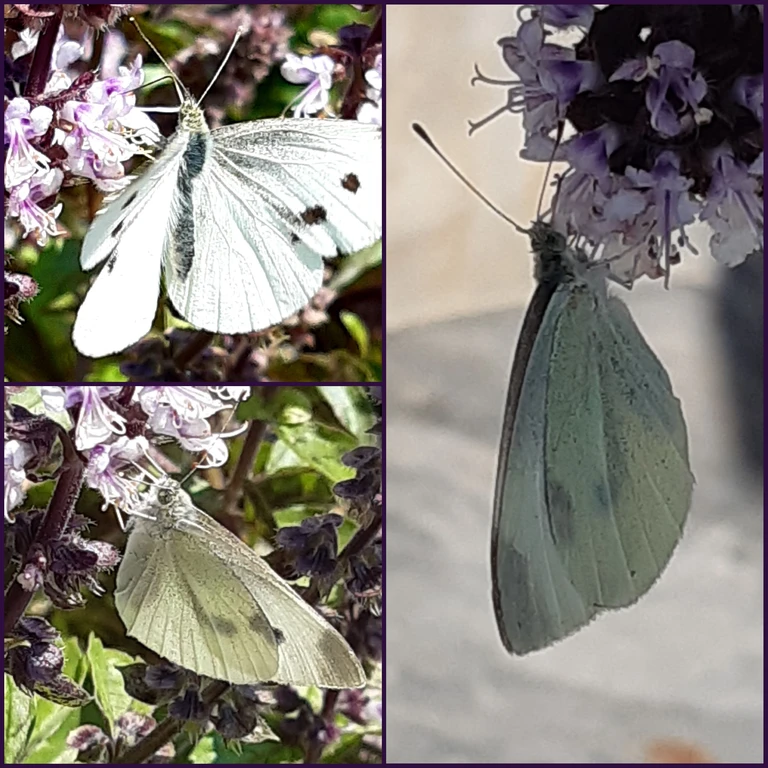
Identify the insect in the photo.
Pieris rapae
